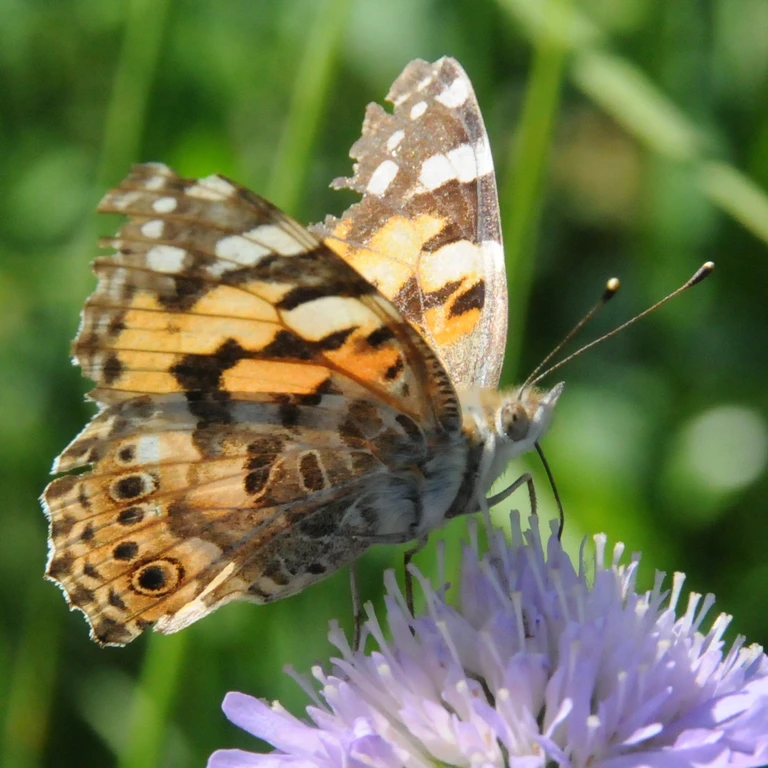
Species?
Vanessa cardui
